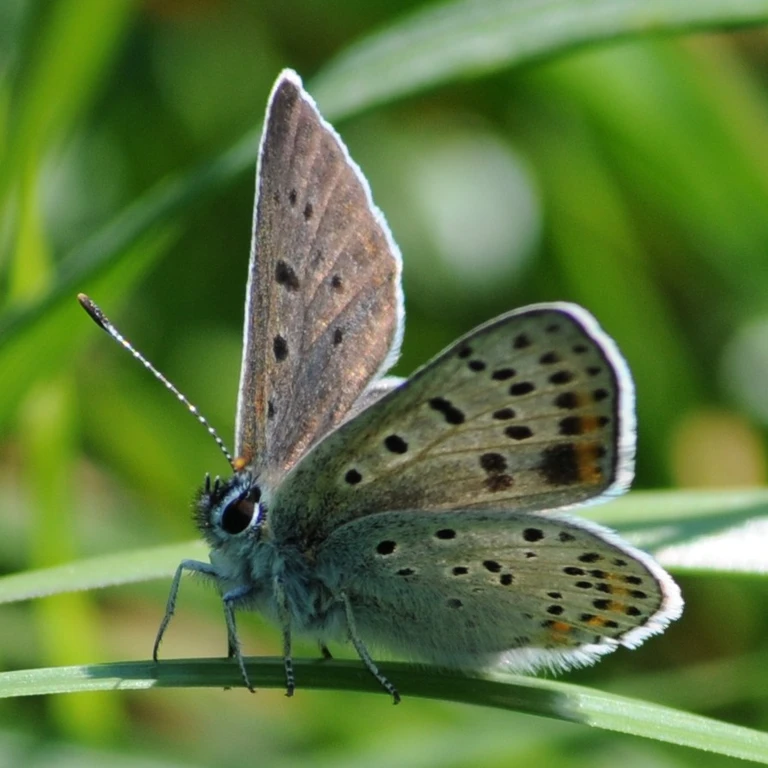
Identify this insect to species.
Lycaena tityrus (also Loweia tityrus)
